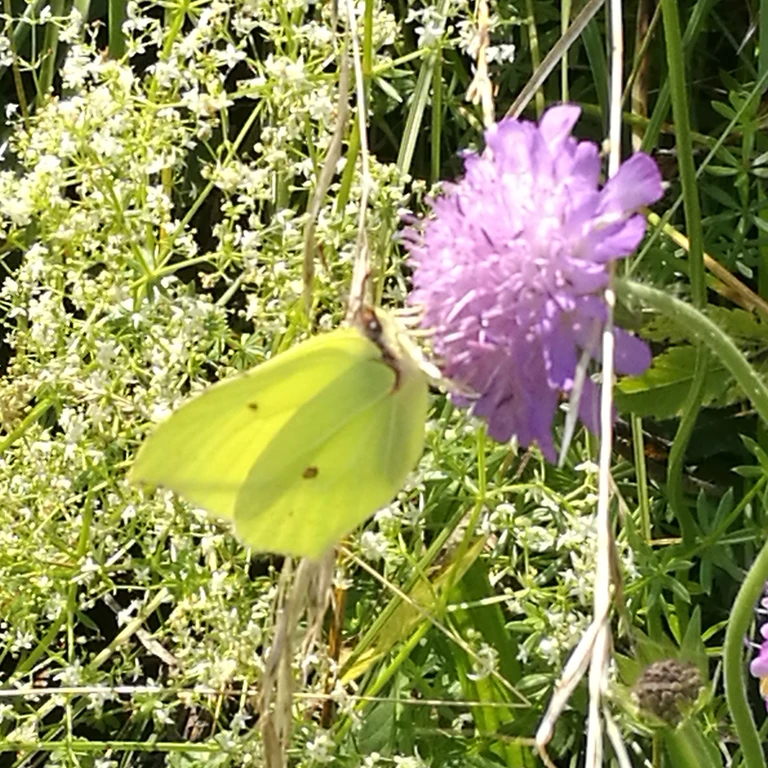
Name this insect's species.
Gonepteryx rhamni
